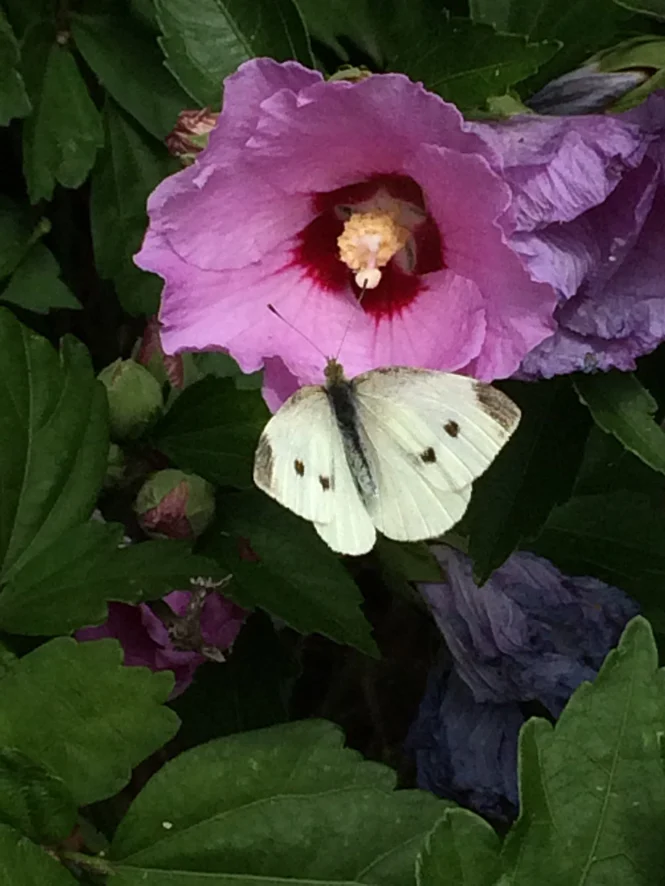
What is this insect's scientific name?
Pieris rapae
